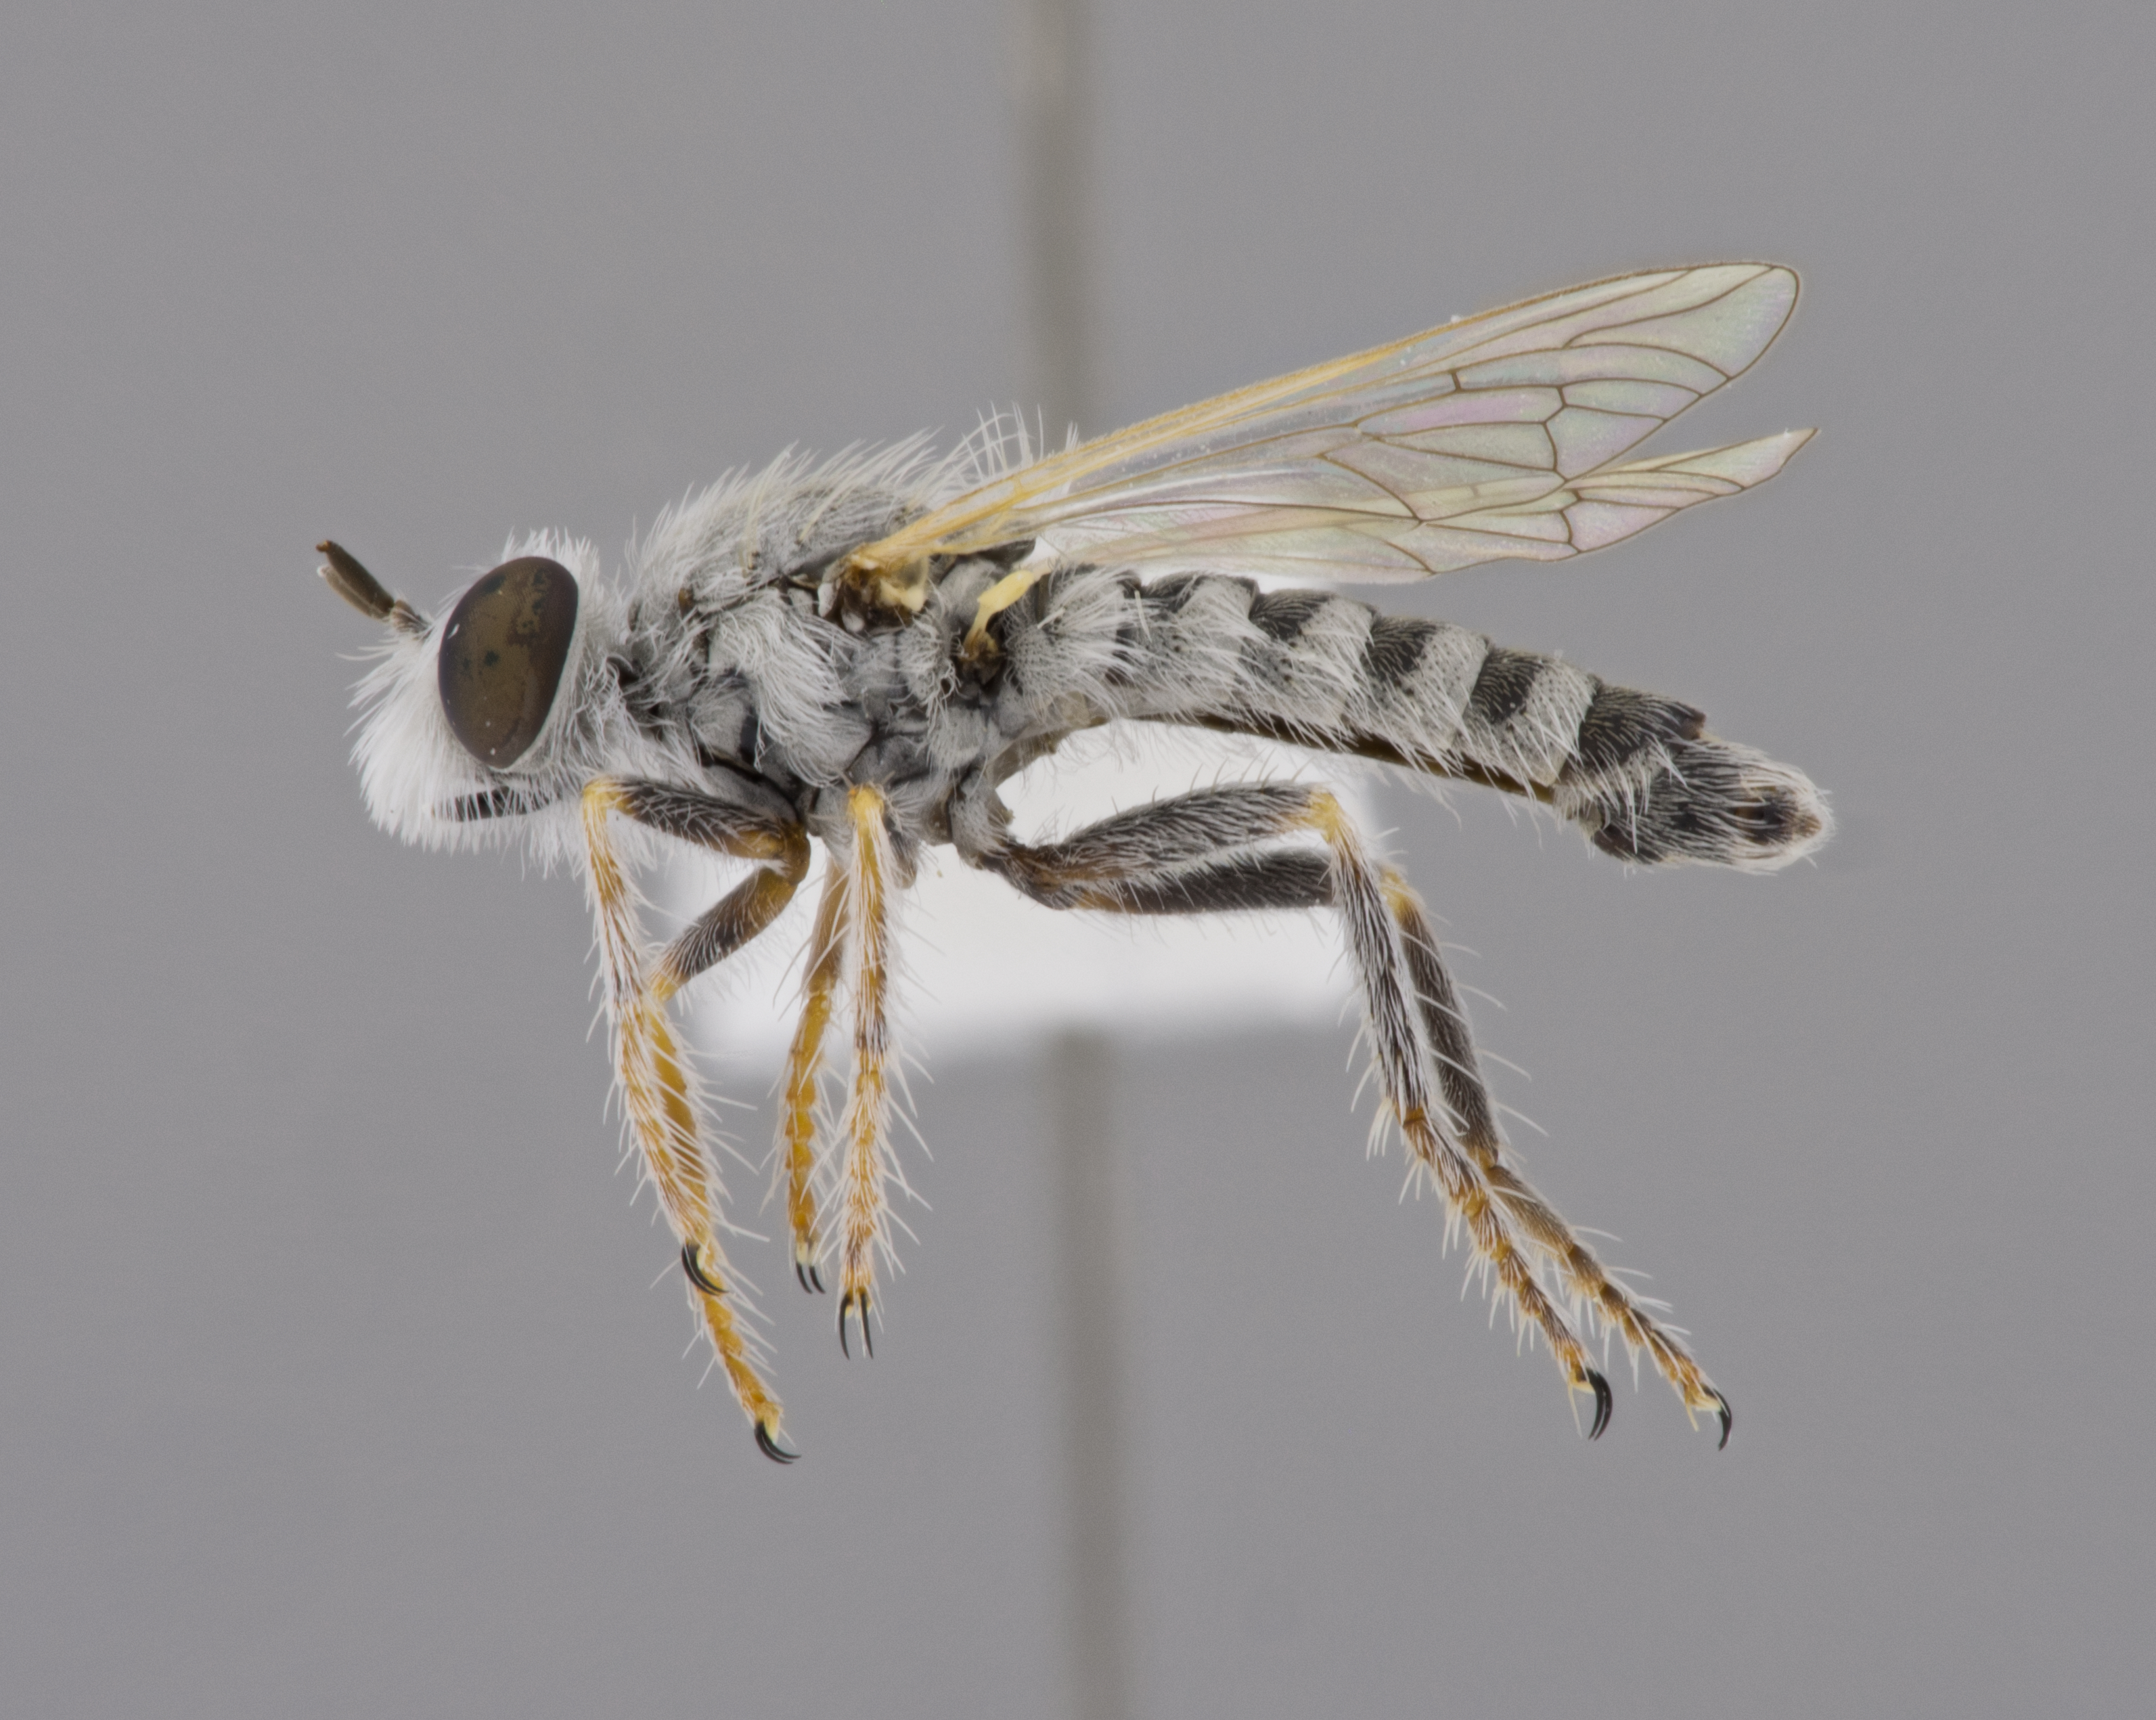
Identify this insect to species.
Prytanomyia kochi (also Prytanomyia albida)
